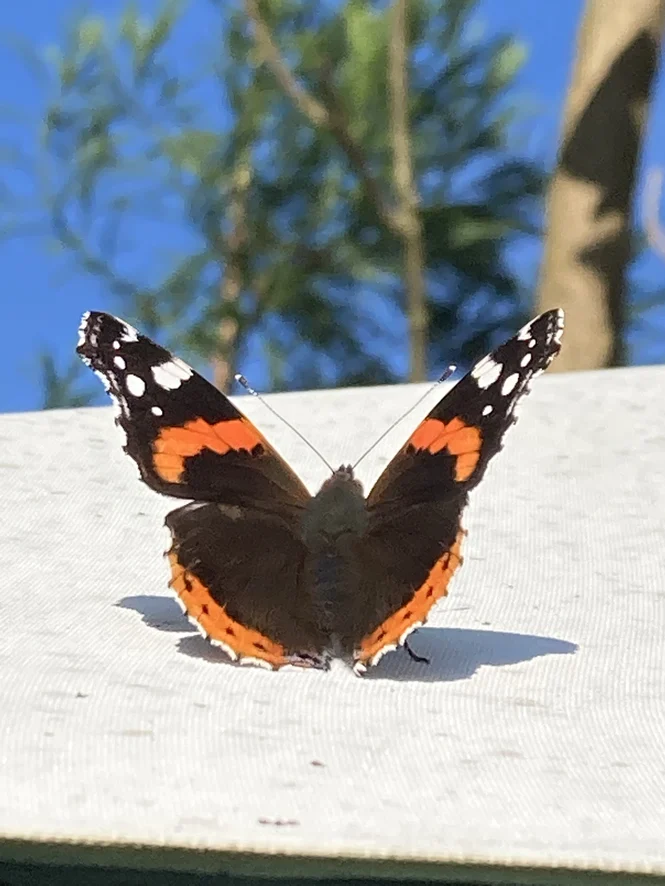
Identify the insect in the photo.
Vanessa atalanta
